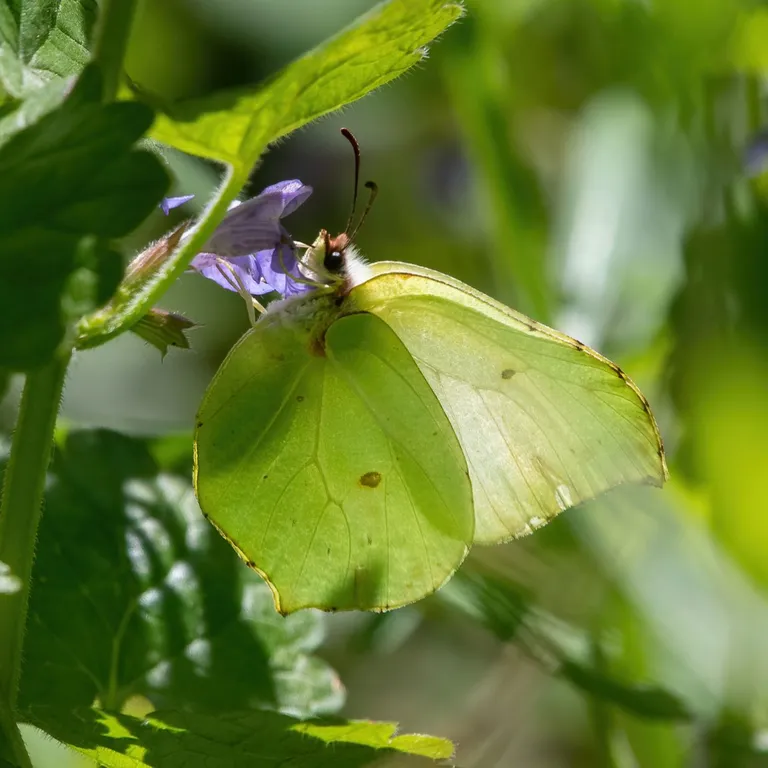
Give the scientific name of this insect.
Gonepteryx rhamni
